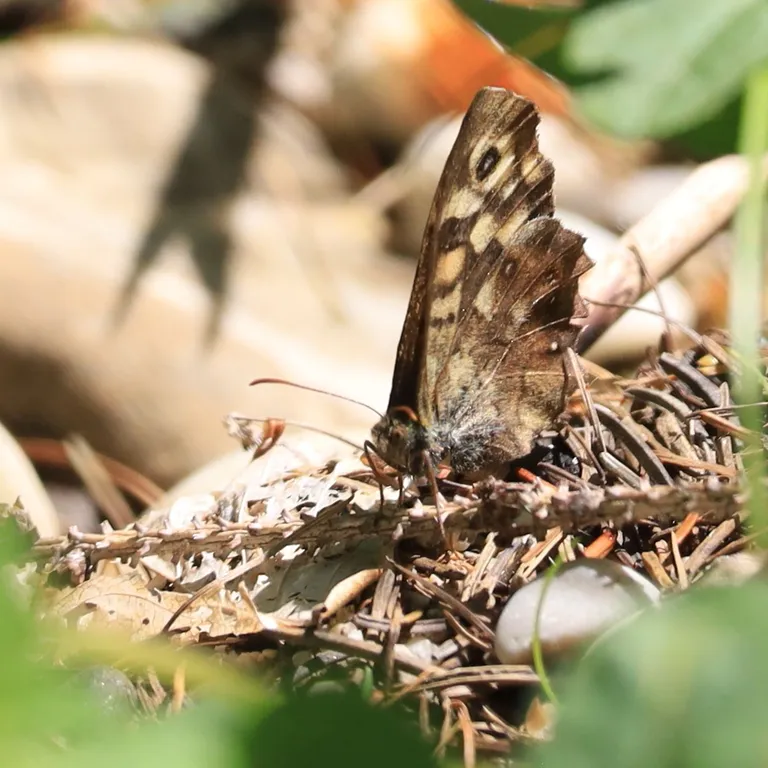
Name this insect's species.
Pararge aegeria
